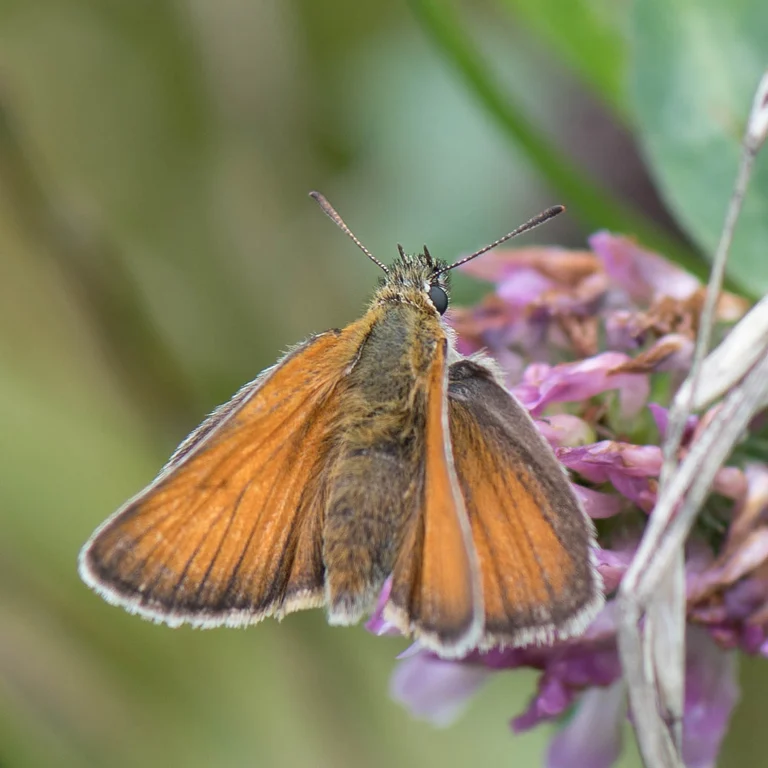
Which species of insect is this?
Thymelicus sylvestris
